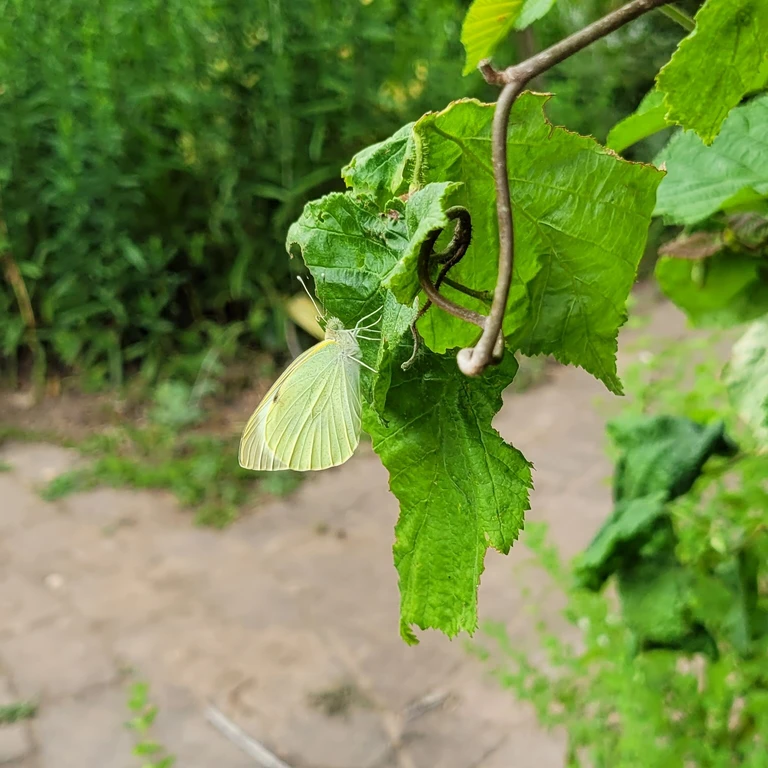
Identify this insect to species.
Pieris brassicae
